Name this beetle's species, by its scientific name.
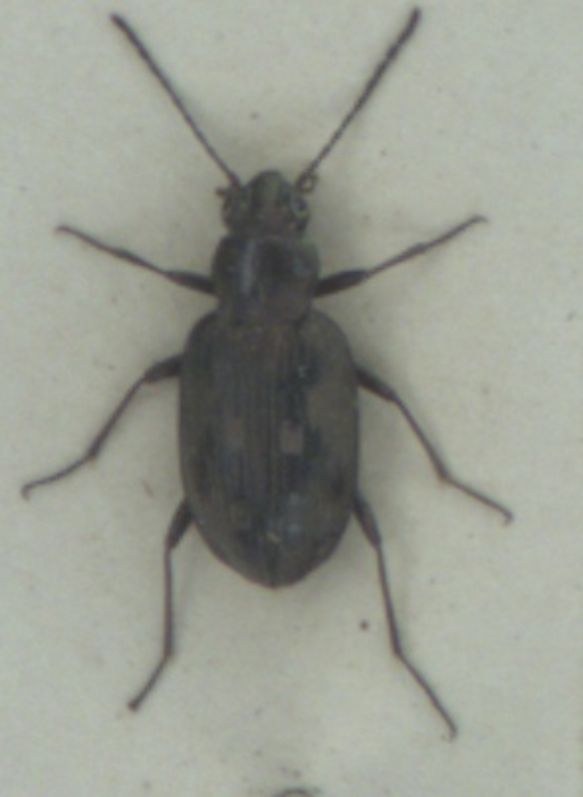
Bembidion litorale
